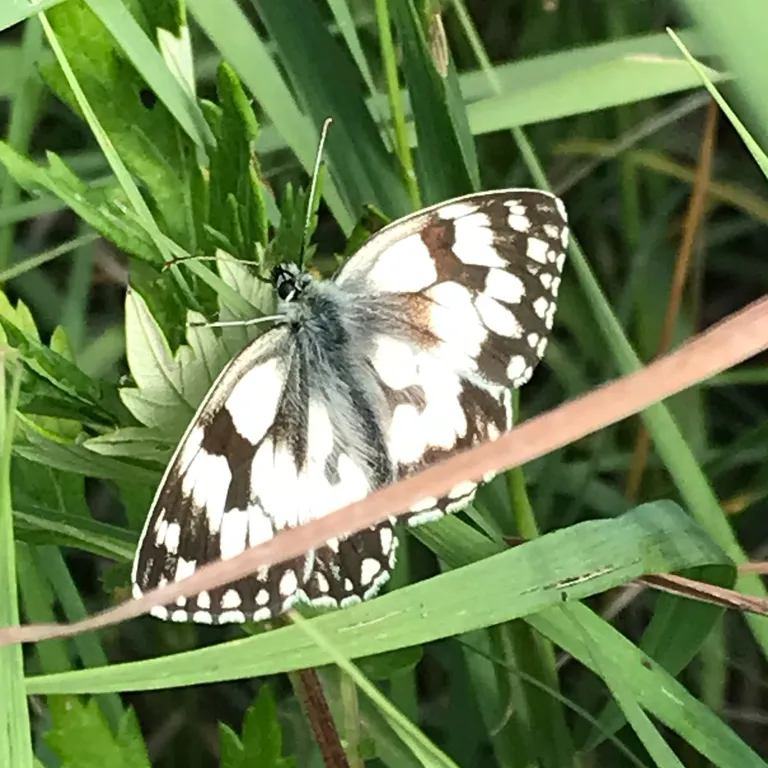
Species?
Melanargia galathea
